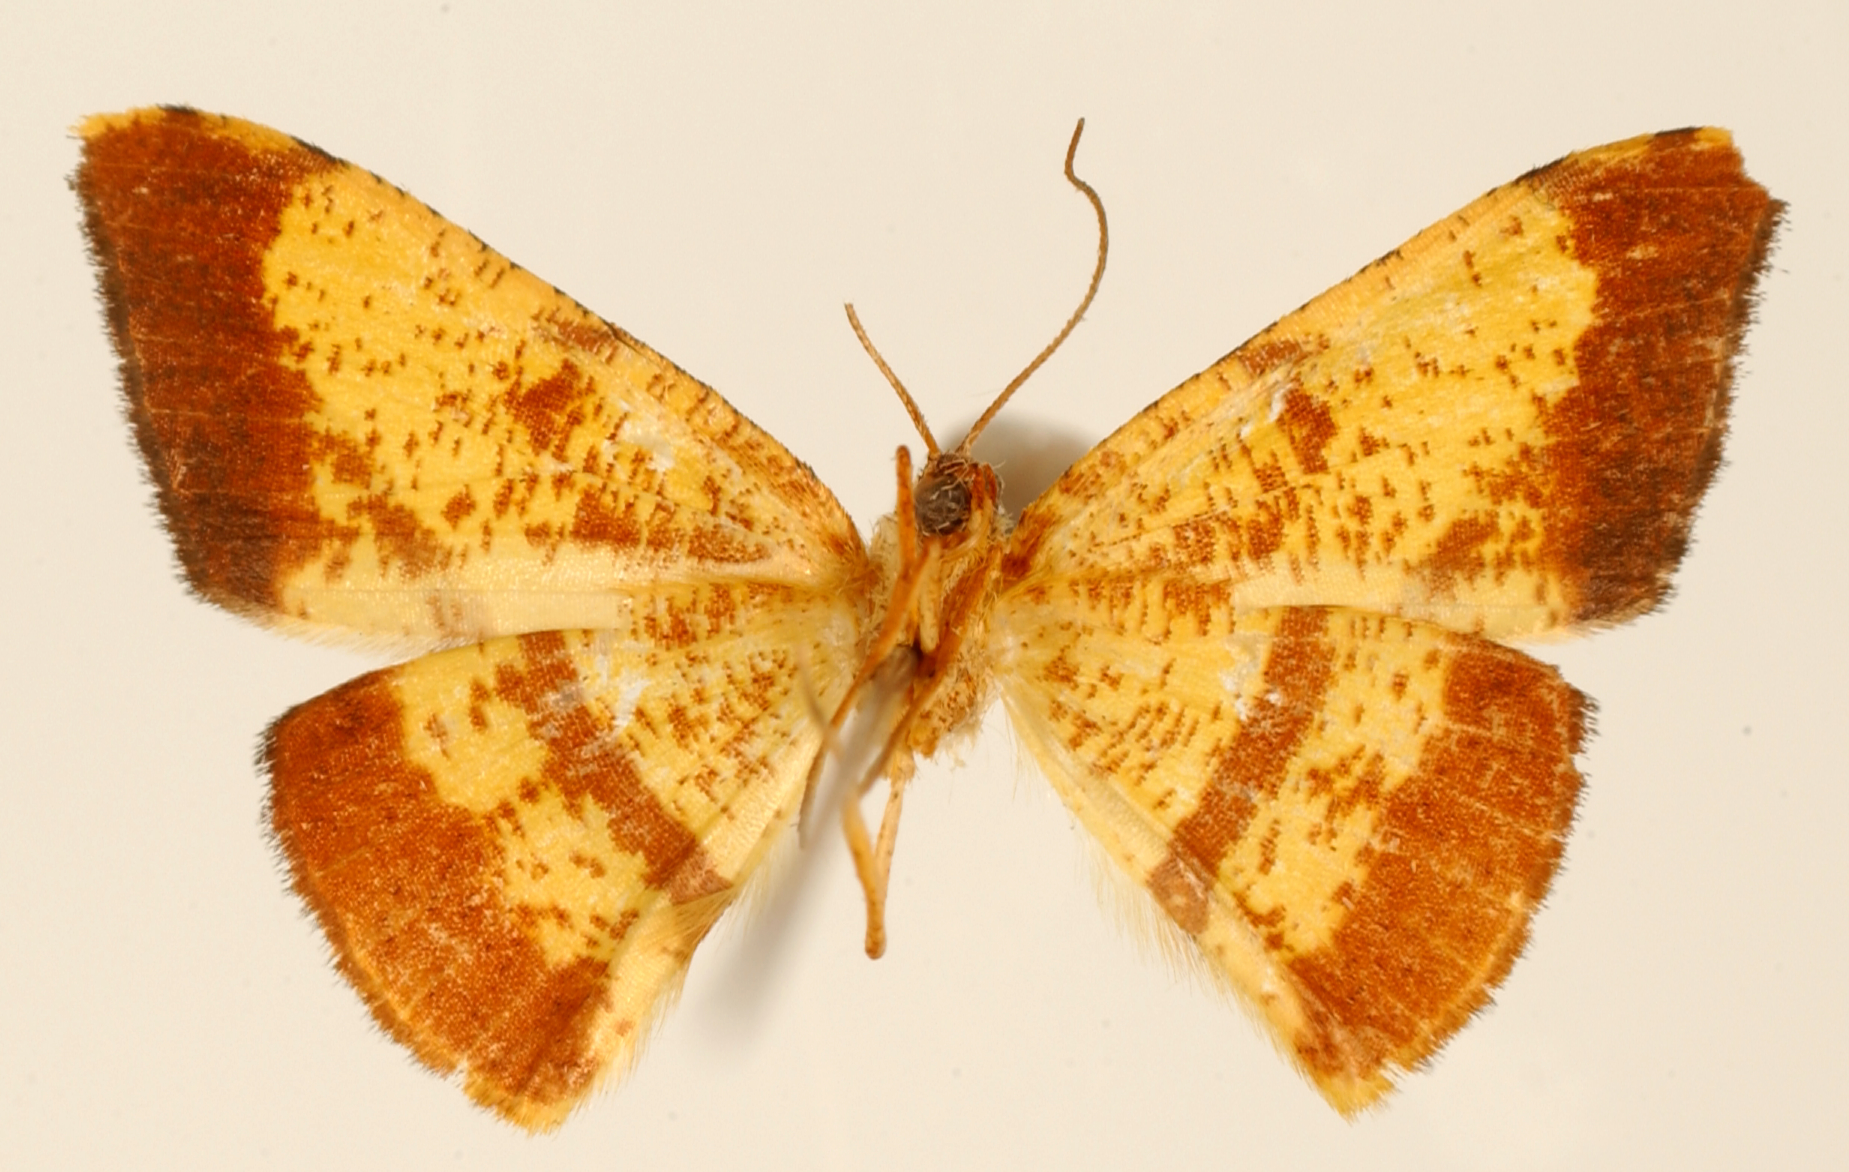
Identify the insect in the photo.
Crocopteryx venusta
